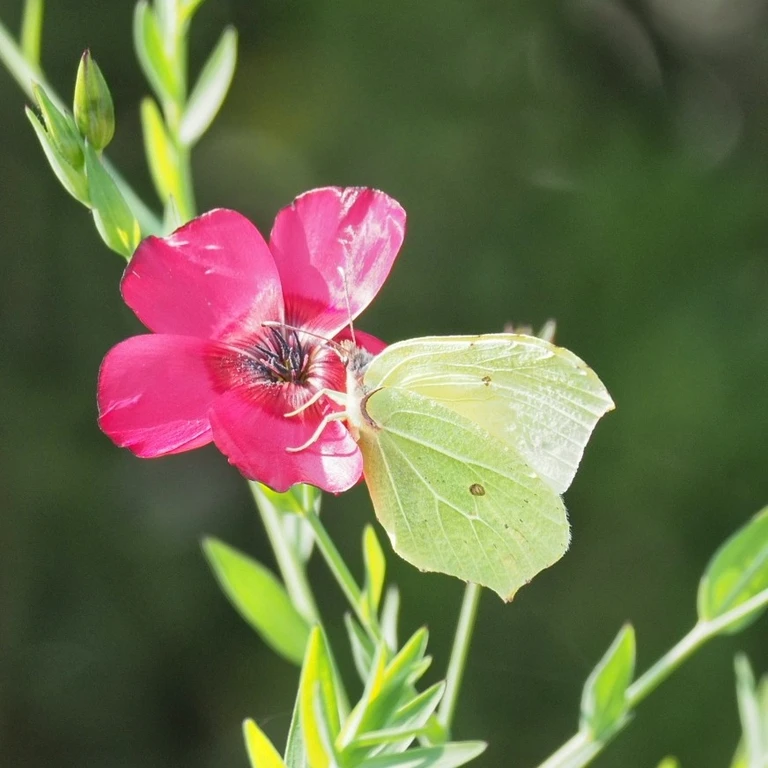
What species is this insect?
Gonepteryx rhamni
